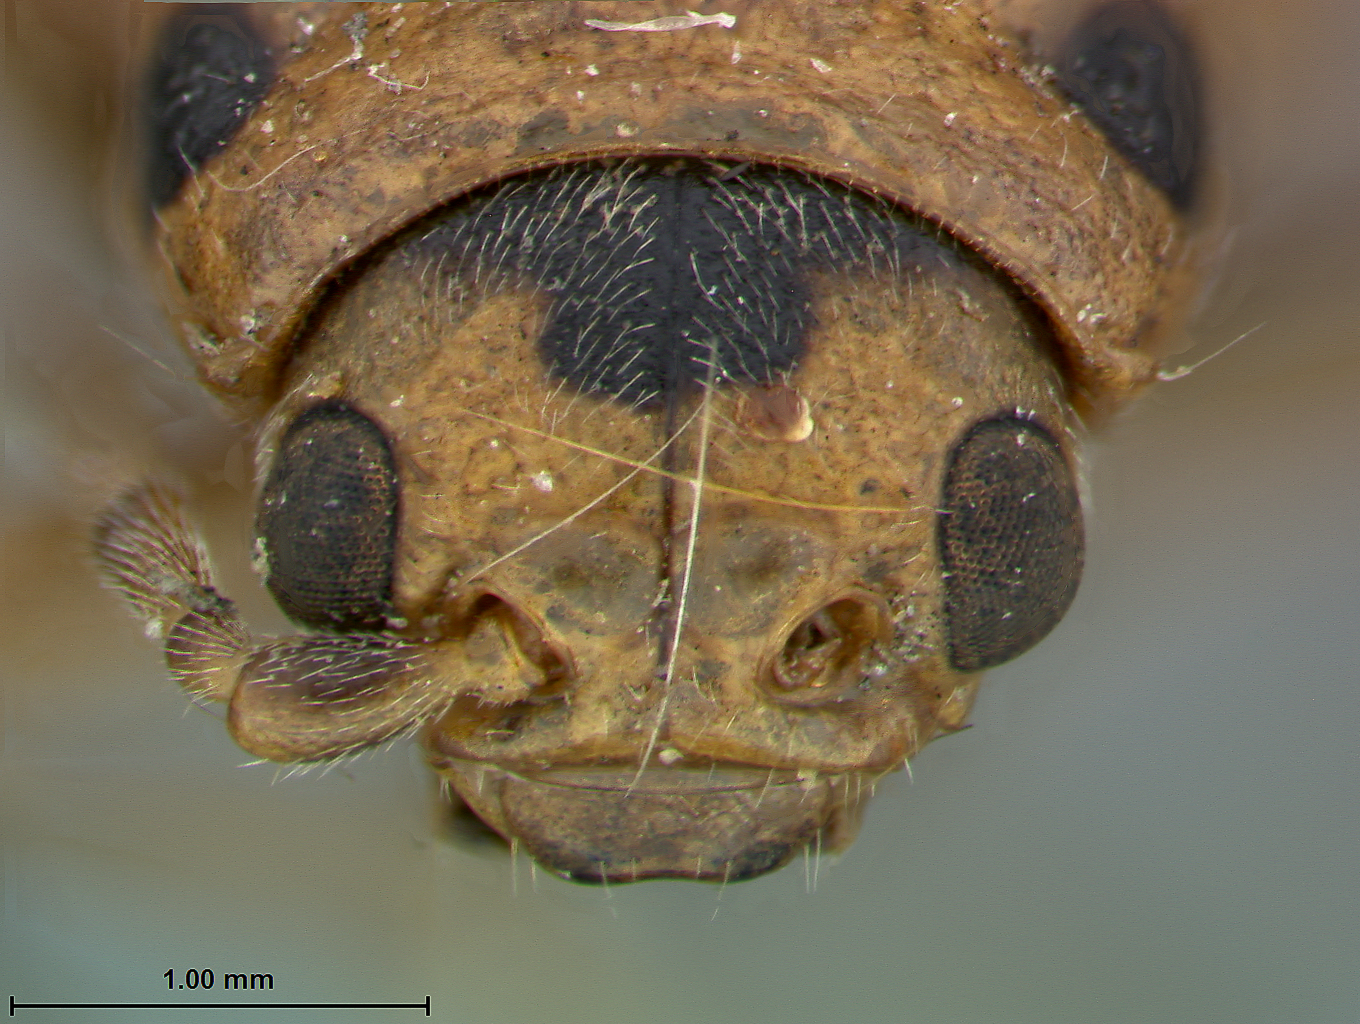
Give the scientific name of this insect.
Trirhabda adela
